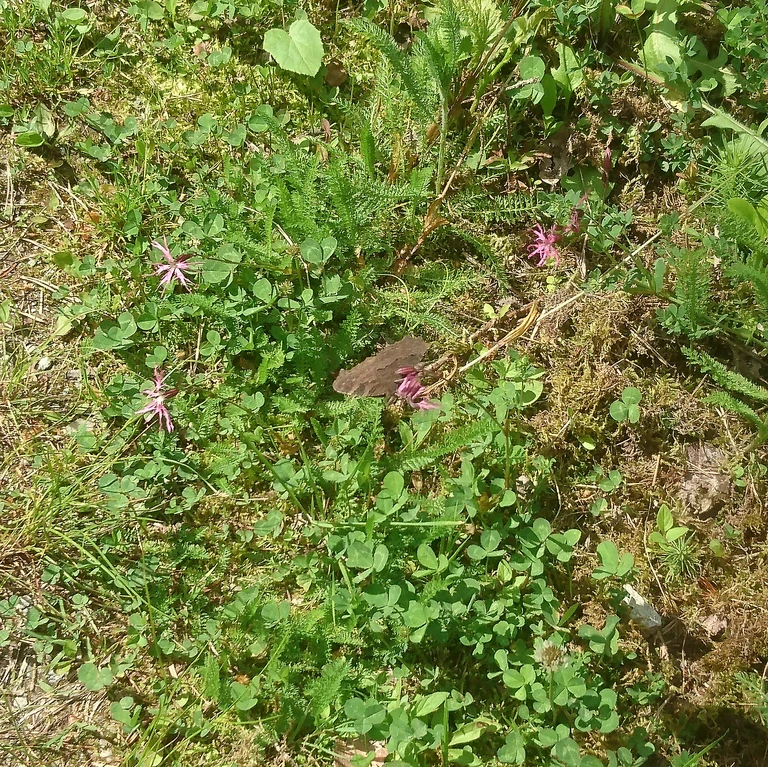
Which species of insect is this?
Aglais io
